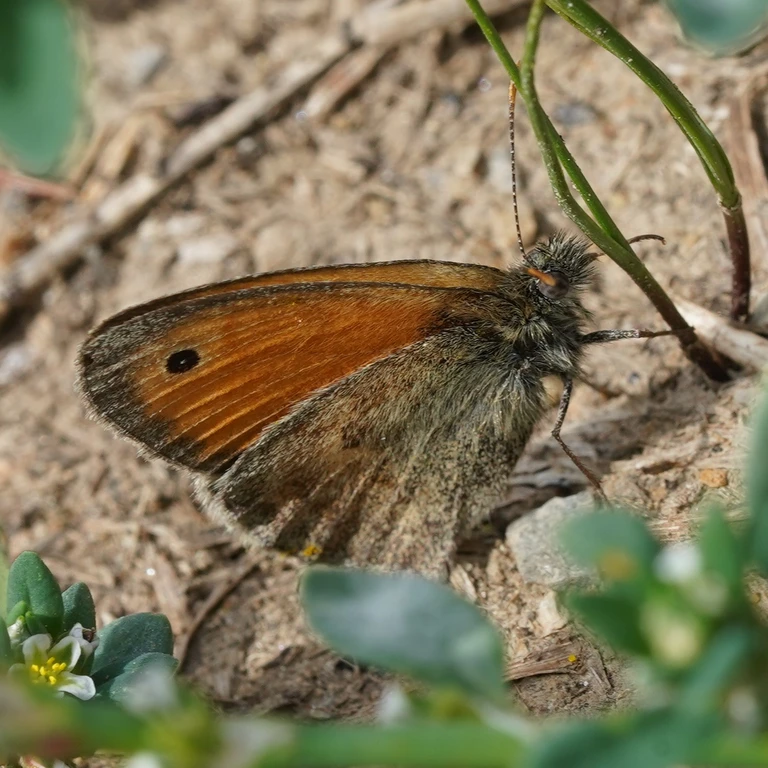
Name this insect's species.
Coenonympha pamphilus
